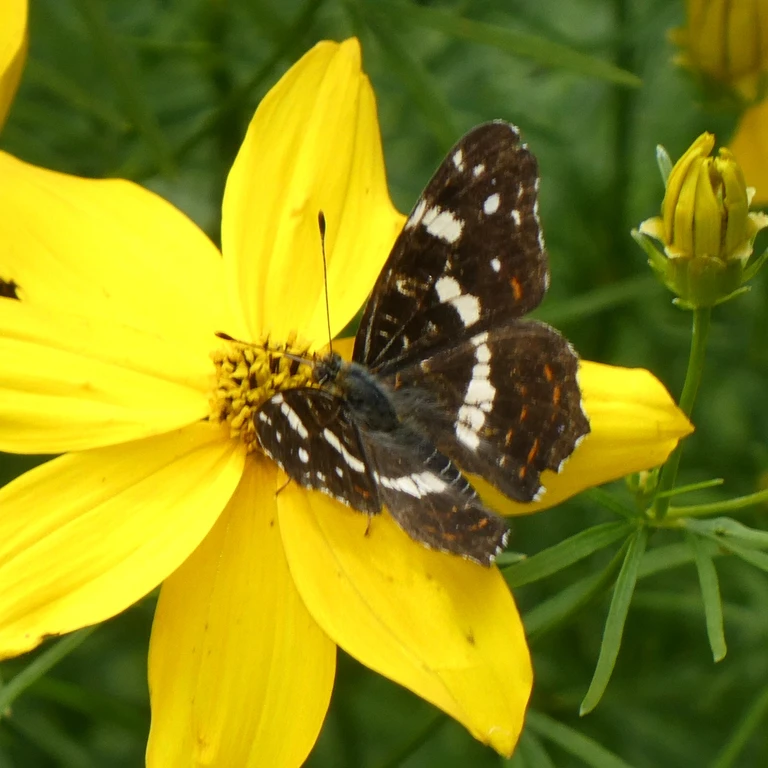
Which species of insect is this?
Araschnia levana
